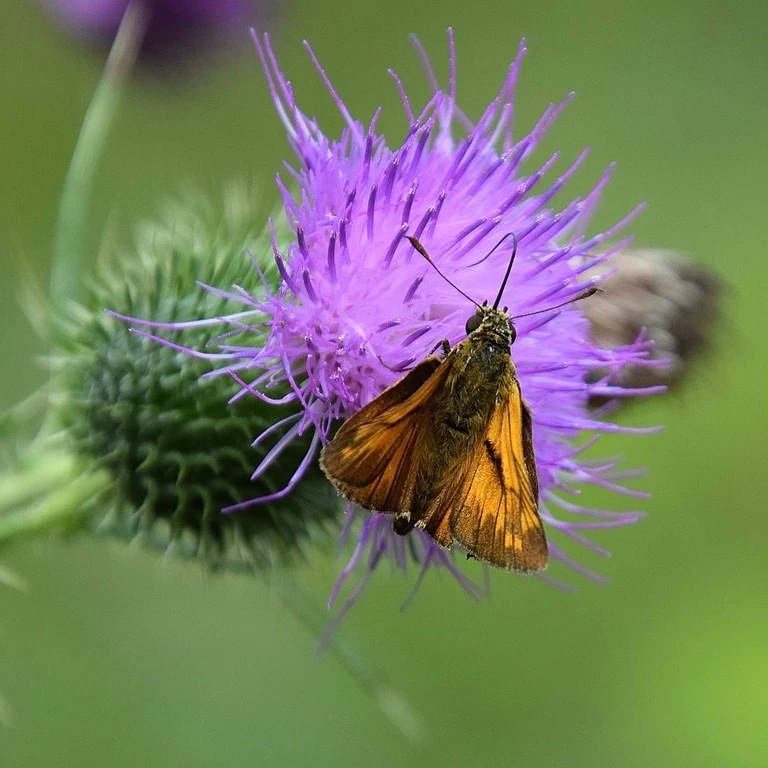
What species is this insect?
Ochlodes sylvanus (also Ochlodes venata)
